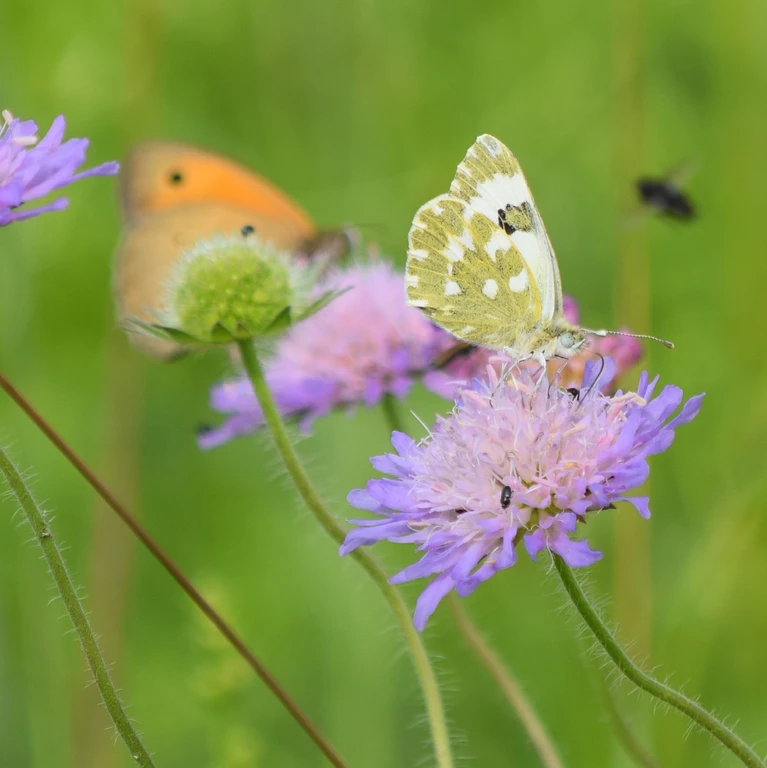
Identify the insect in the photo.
Pontia edusa
